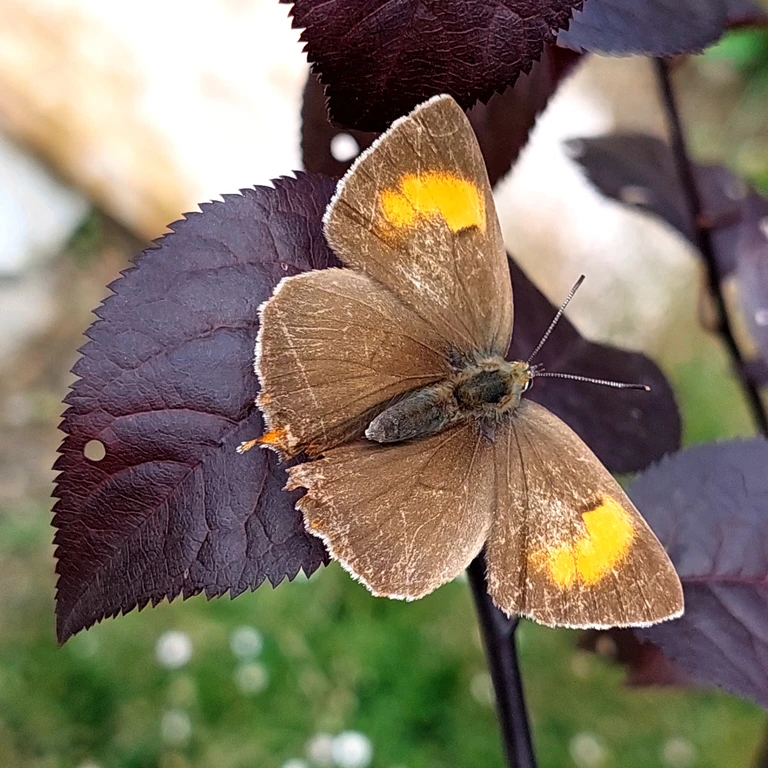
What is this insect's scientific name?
Thecla betulae
